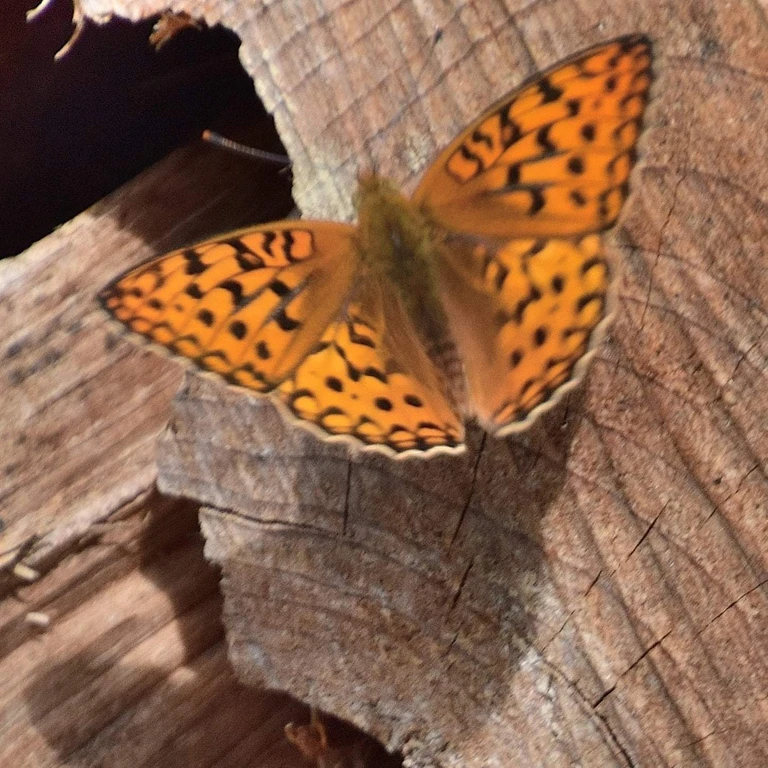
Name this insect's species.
Fabriciana adippe
